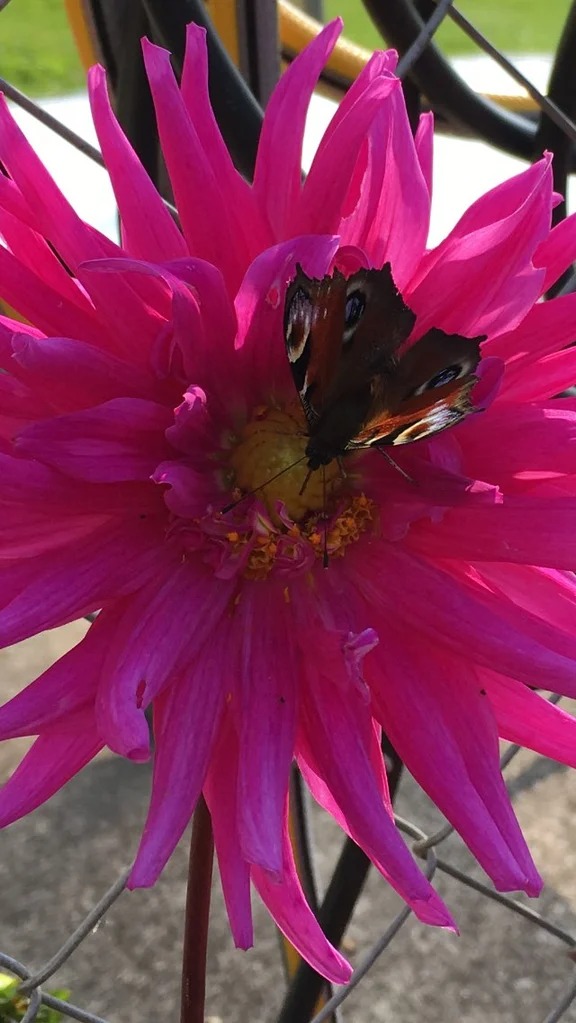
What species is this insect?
Aglais io
